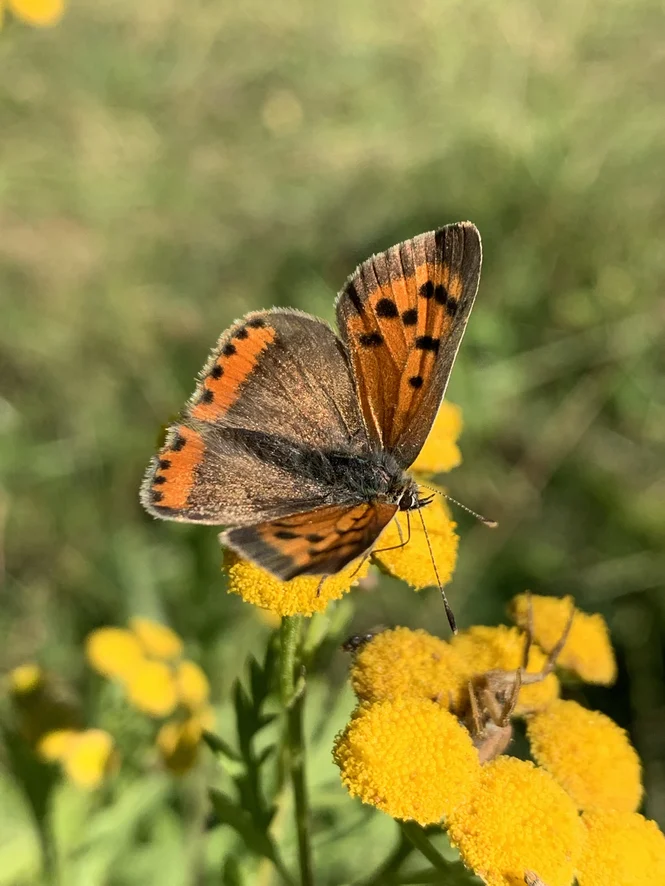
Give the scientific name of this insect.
Lycaena phlaeas
